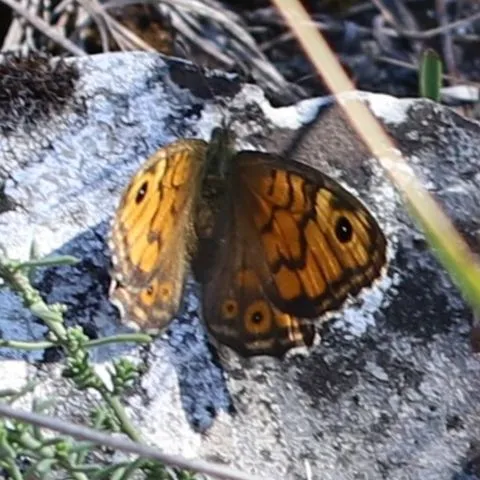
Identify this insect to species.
Lasiommata megera (also Pararge megera)
